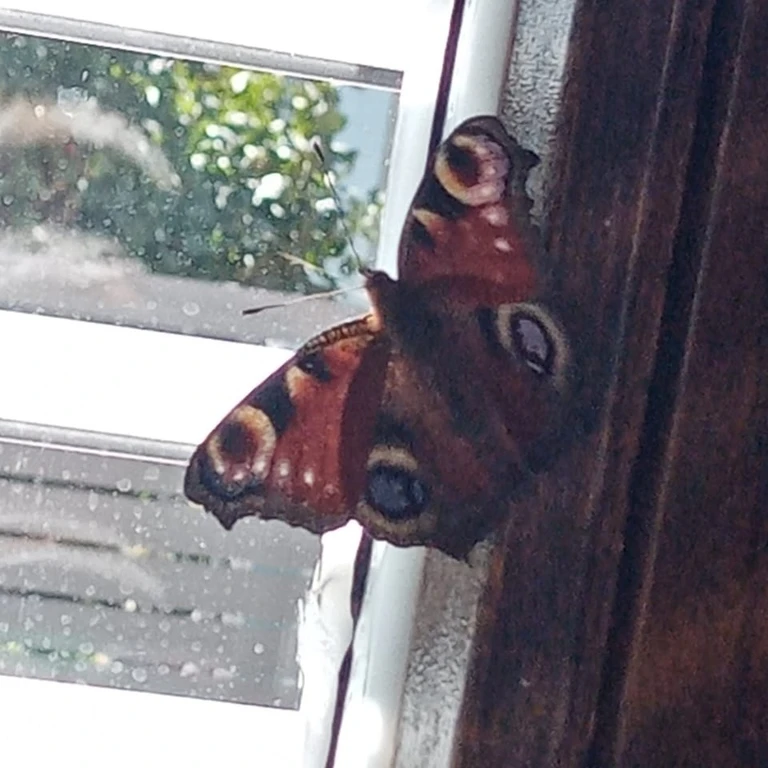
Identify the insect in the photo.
Aglais io
